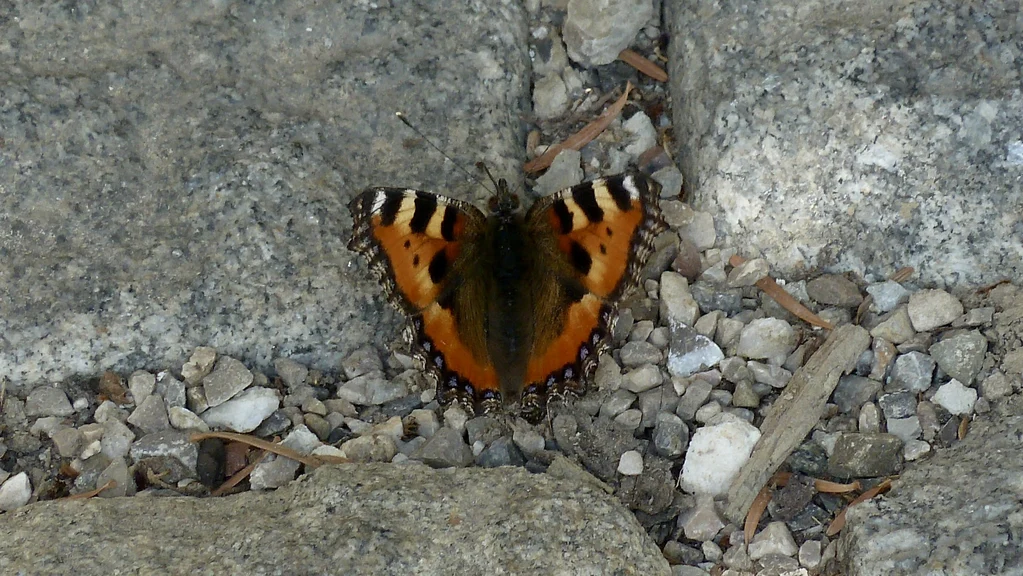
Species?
Aglais urticae
